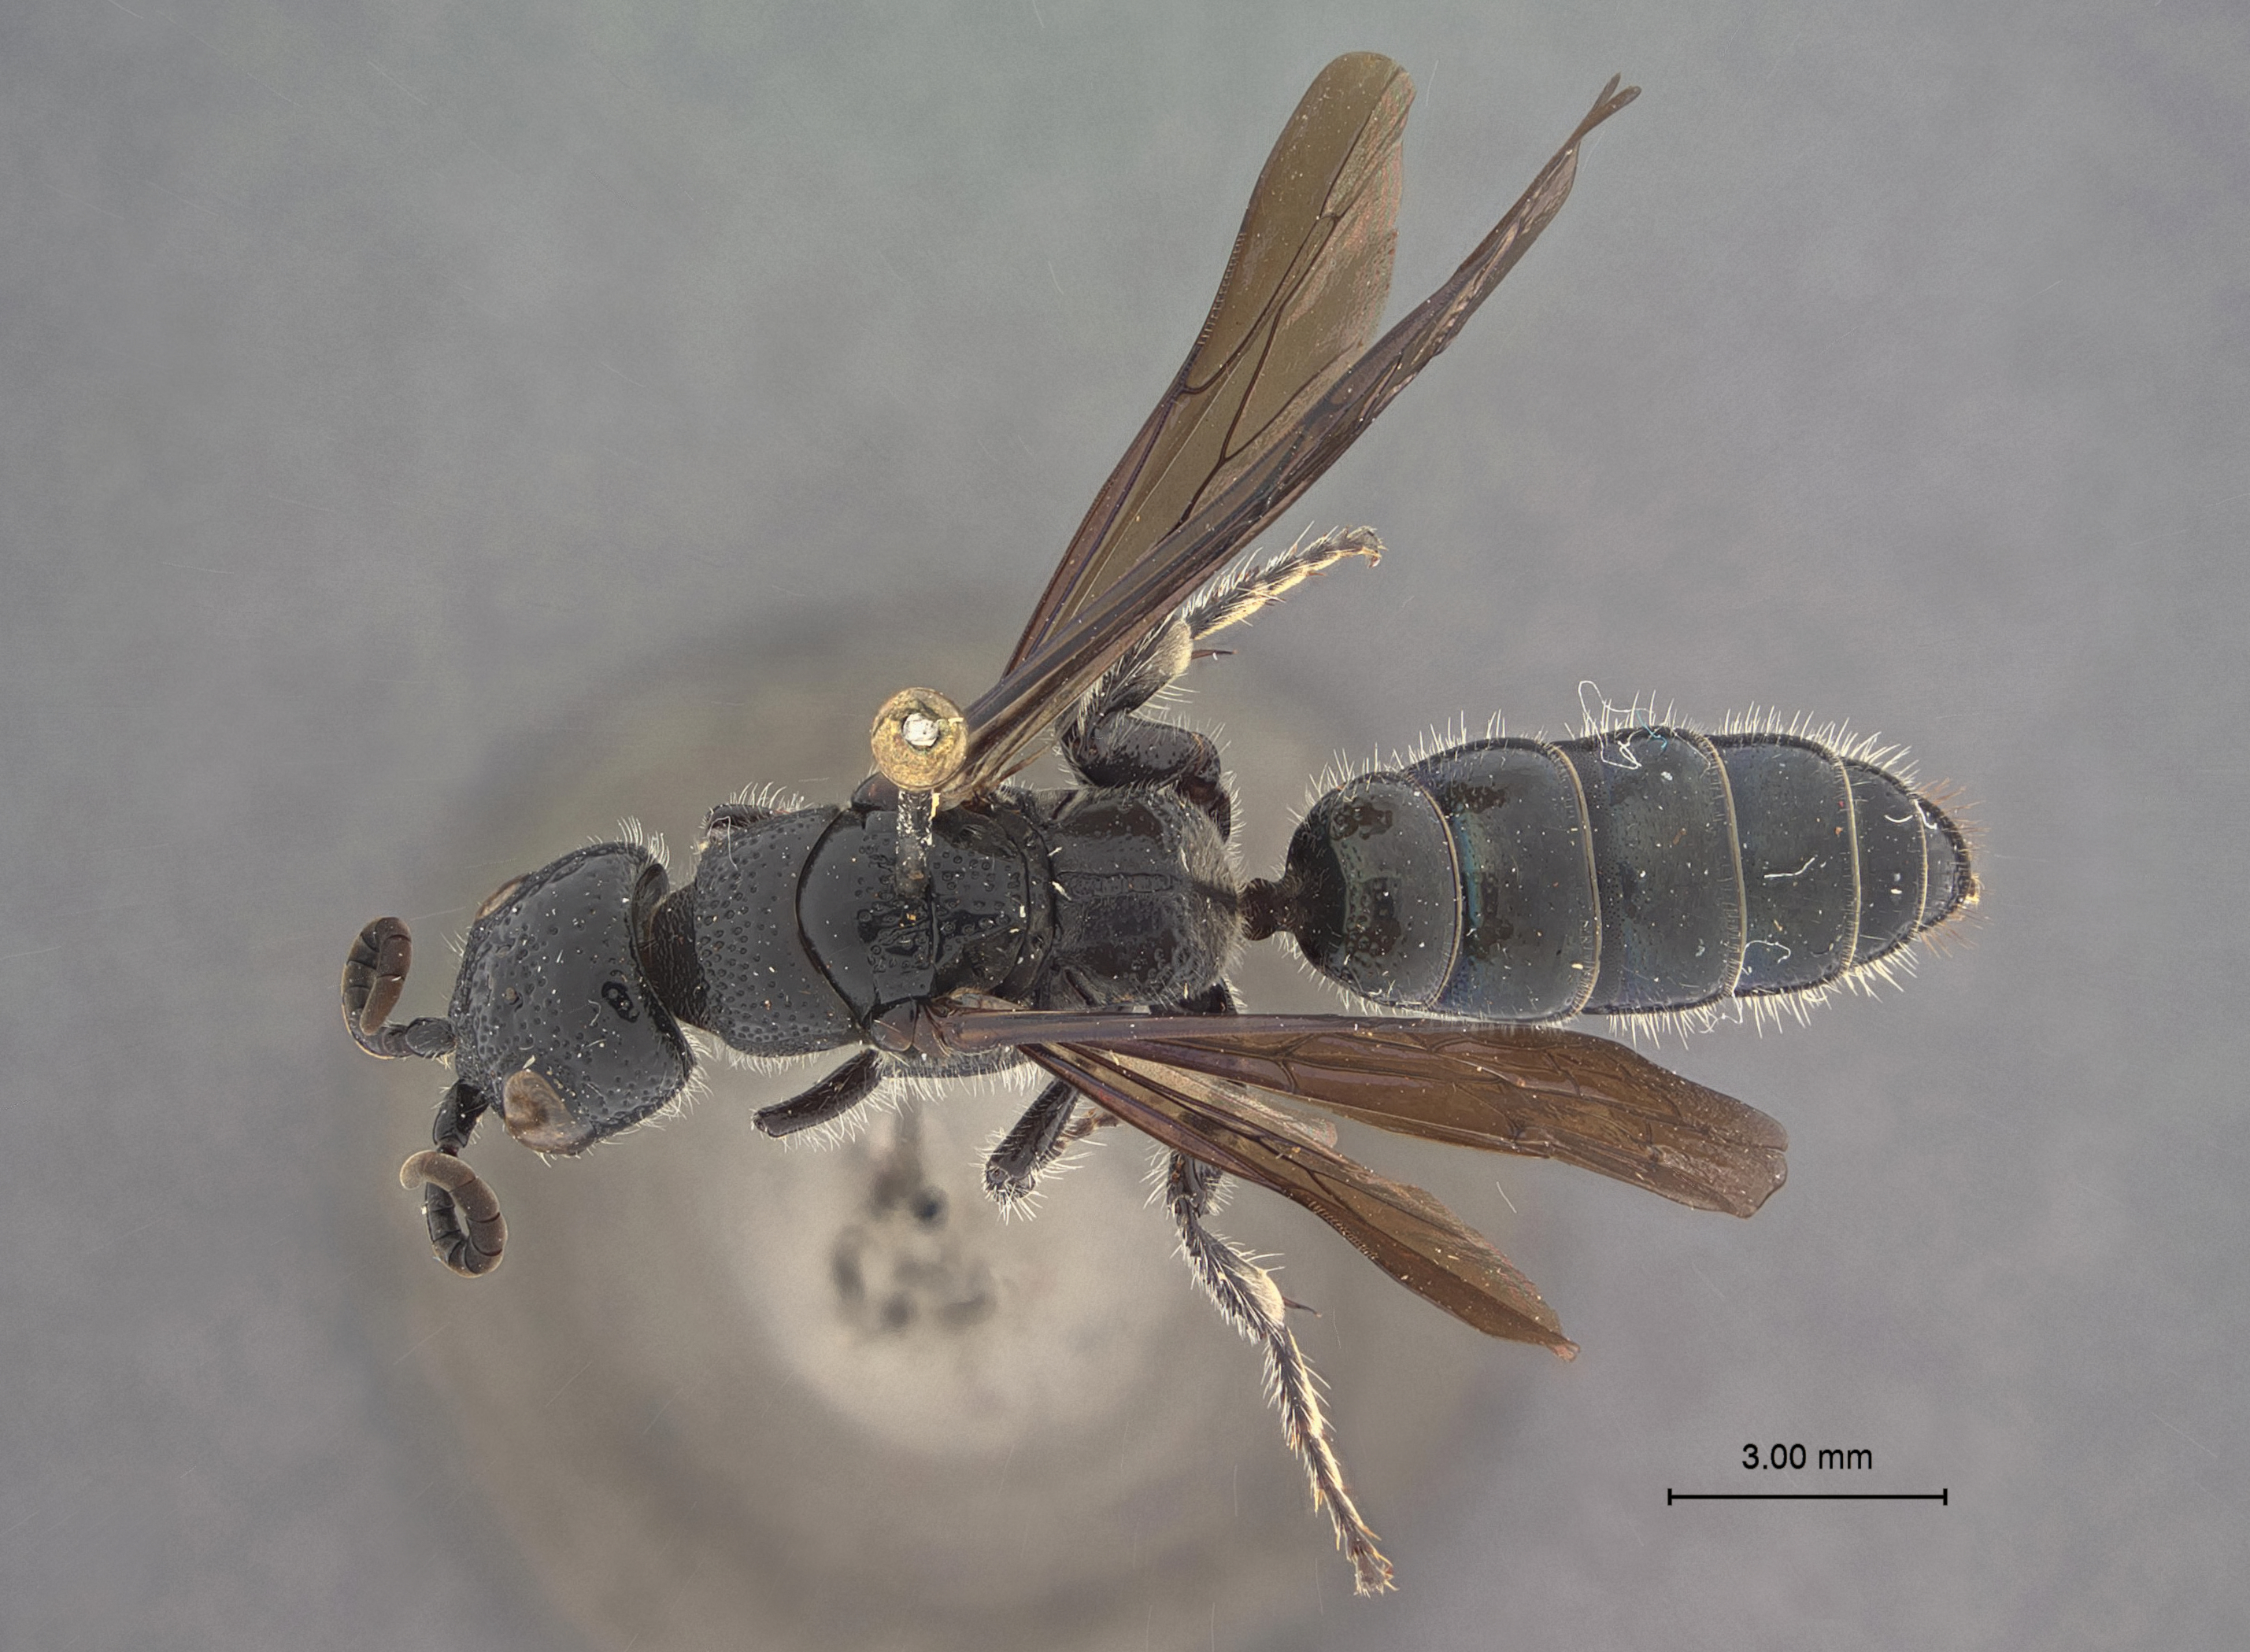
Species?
Hylomesa taiwana
